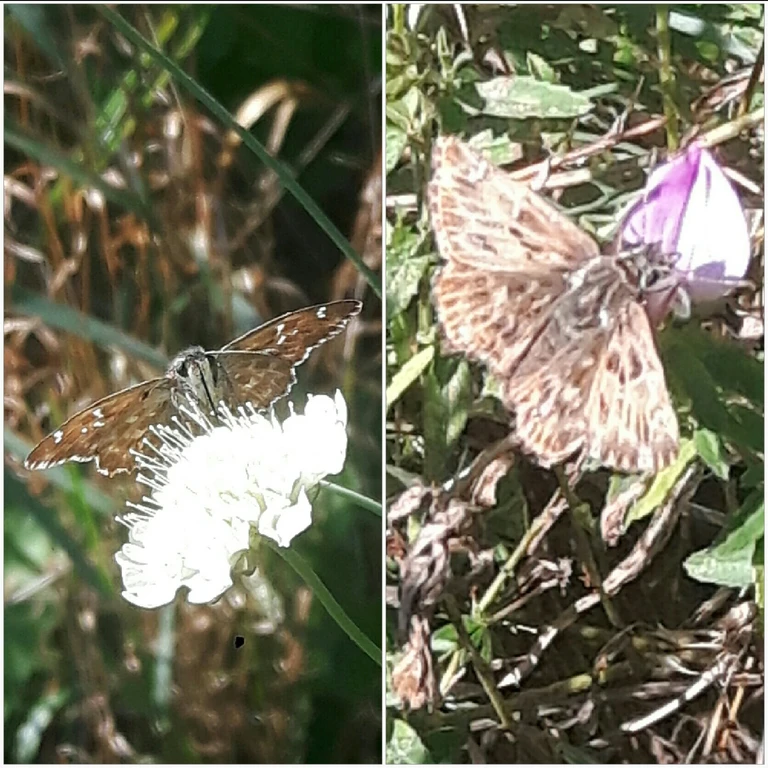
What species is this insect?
Carcharodus alceae
